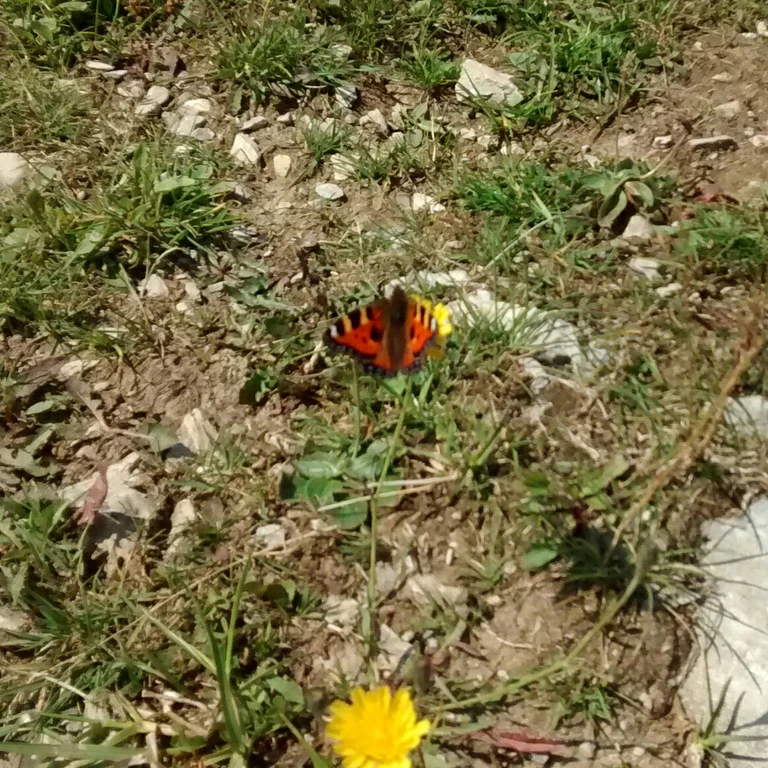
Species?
Aglais urticae
